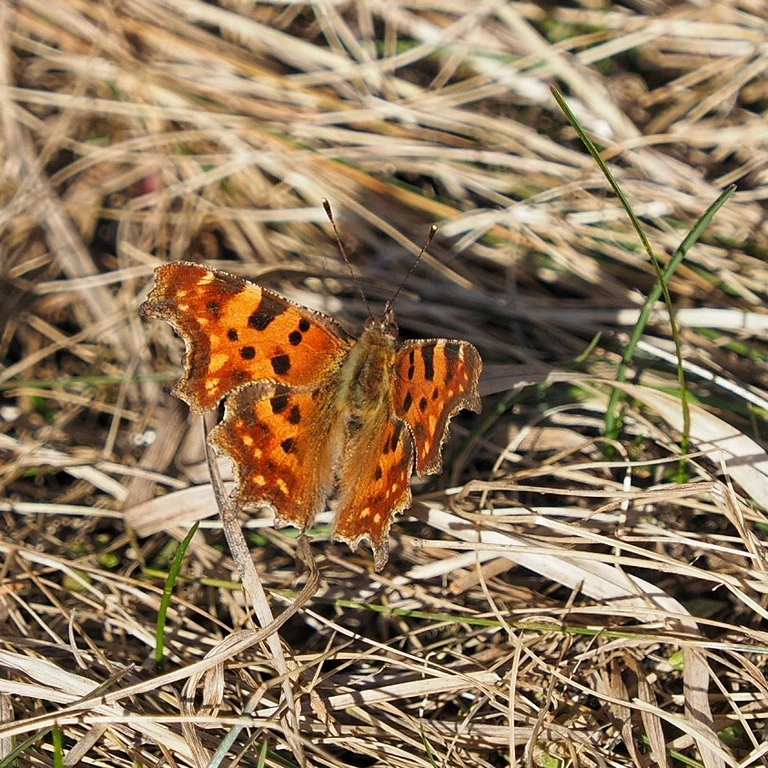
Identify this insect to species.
Polygonia c-album
